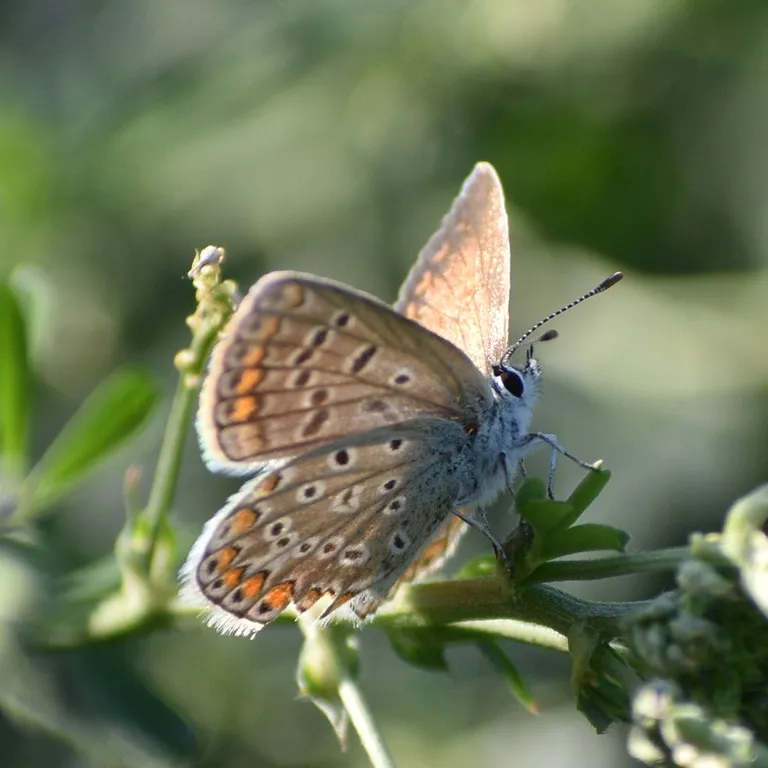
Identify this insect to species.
Polyommatus icarus
